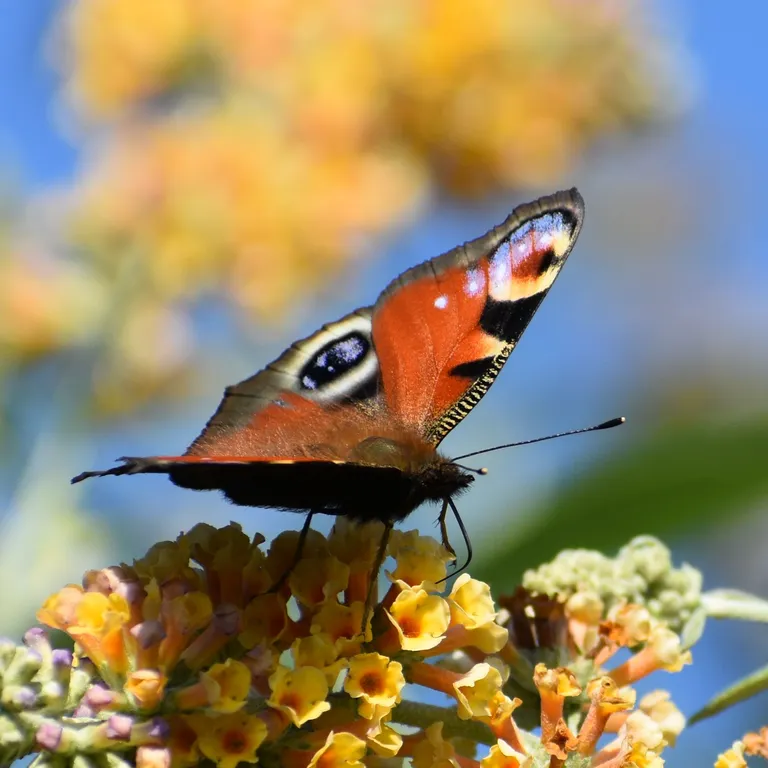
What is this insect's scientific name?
Aglais io
